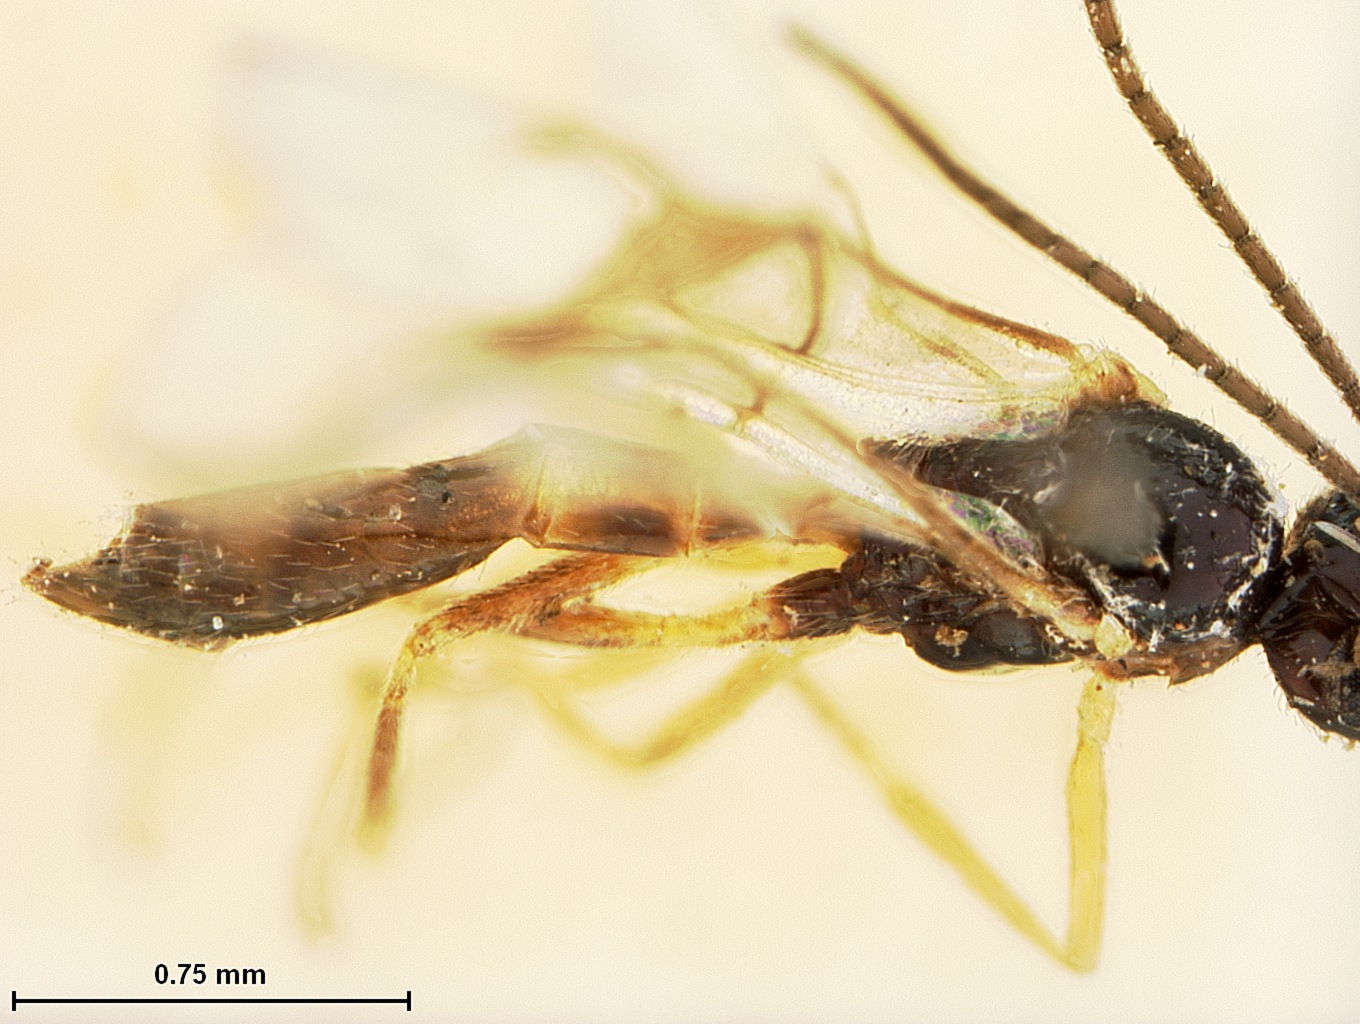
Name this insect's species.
Aphidius californicus
